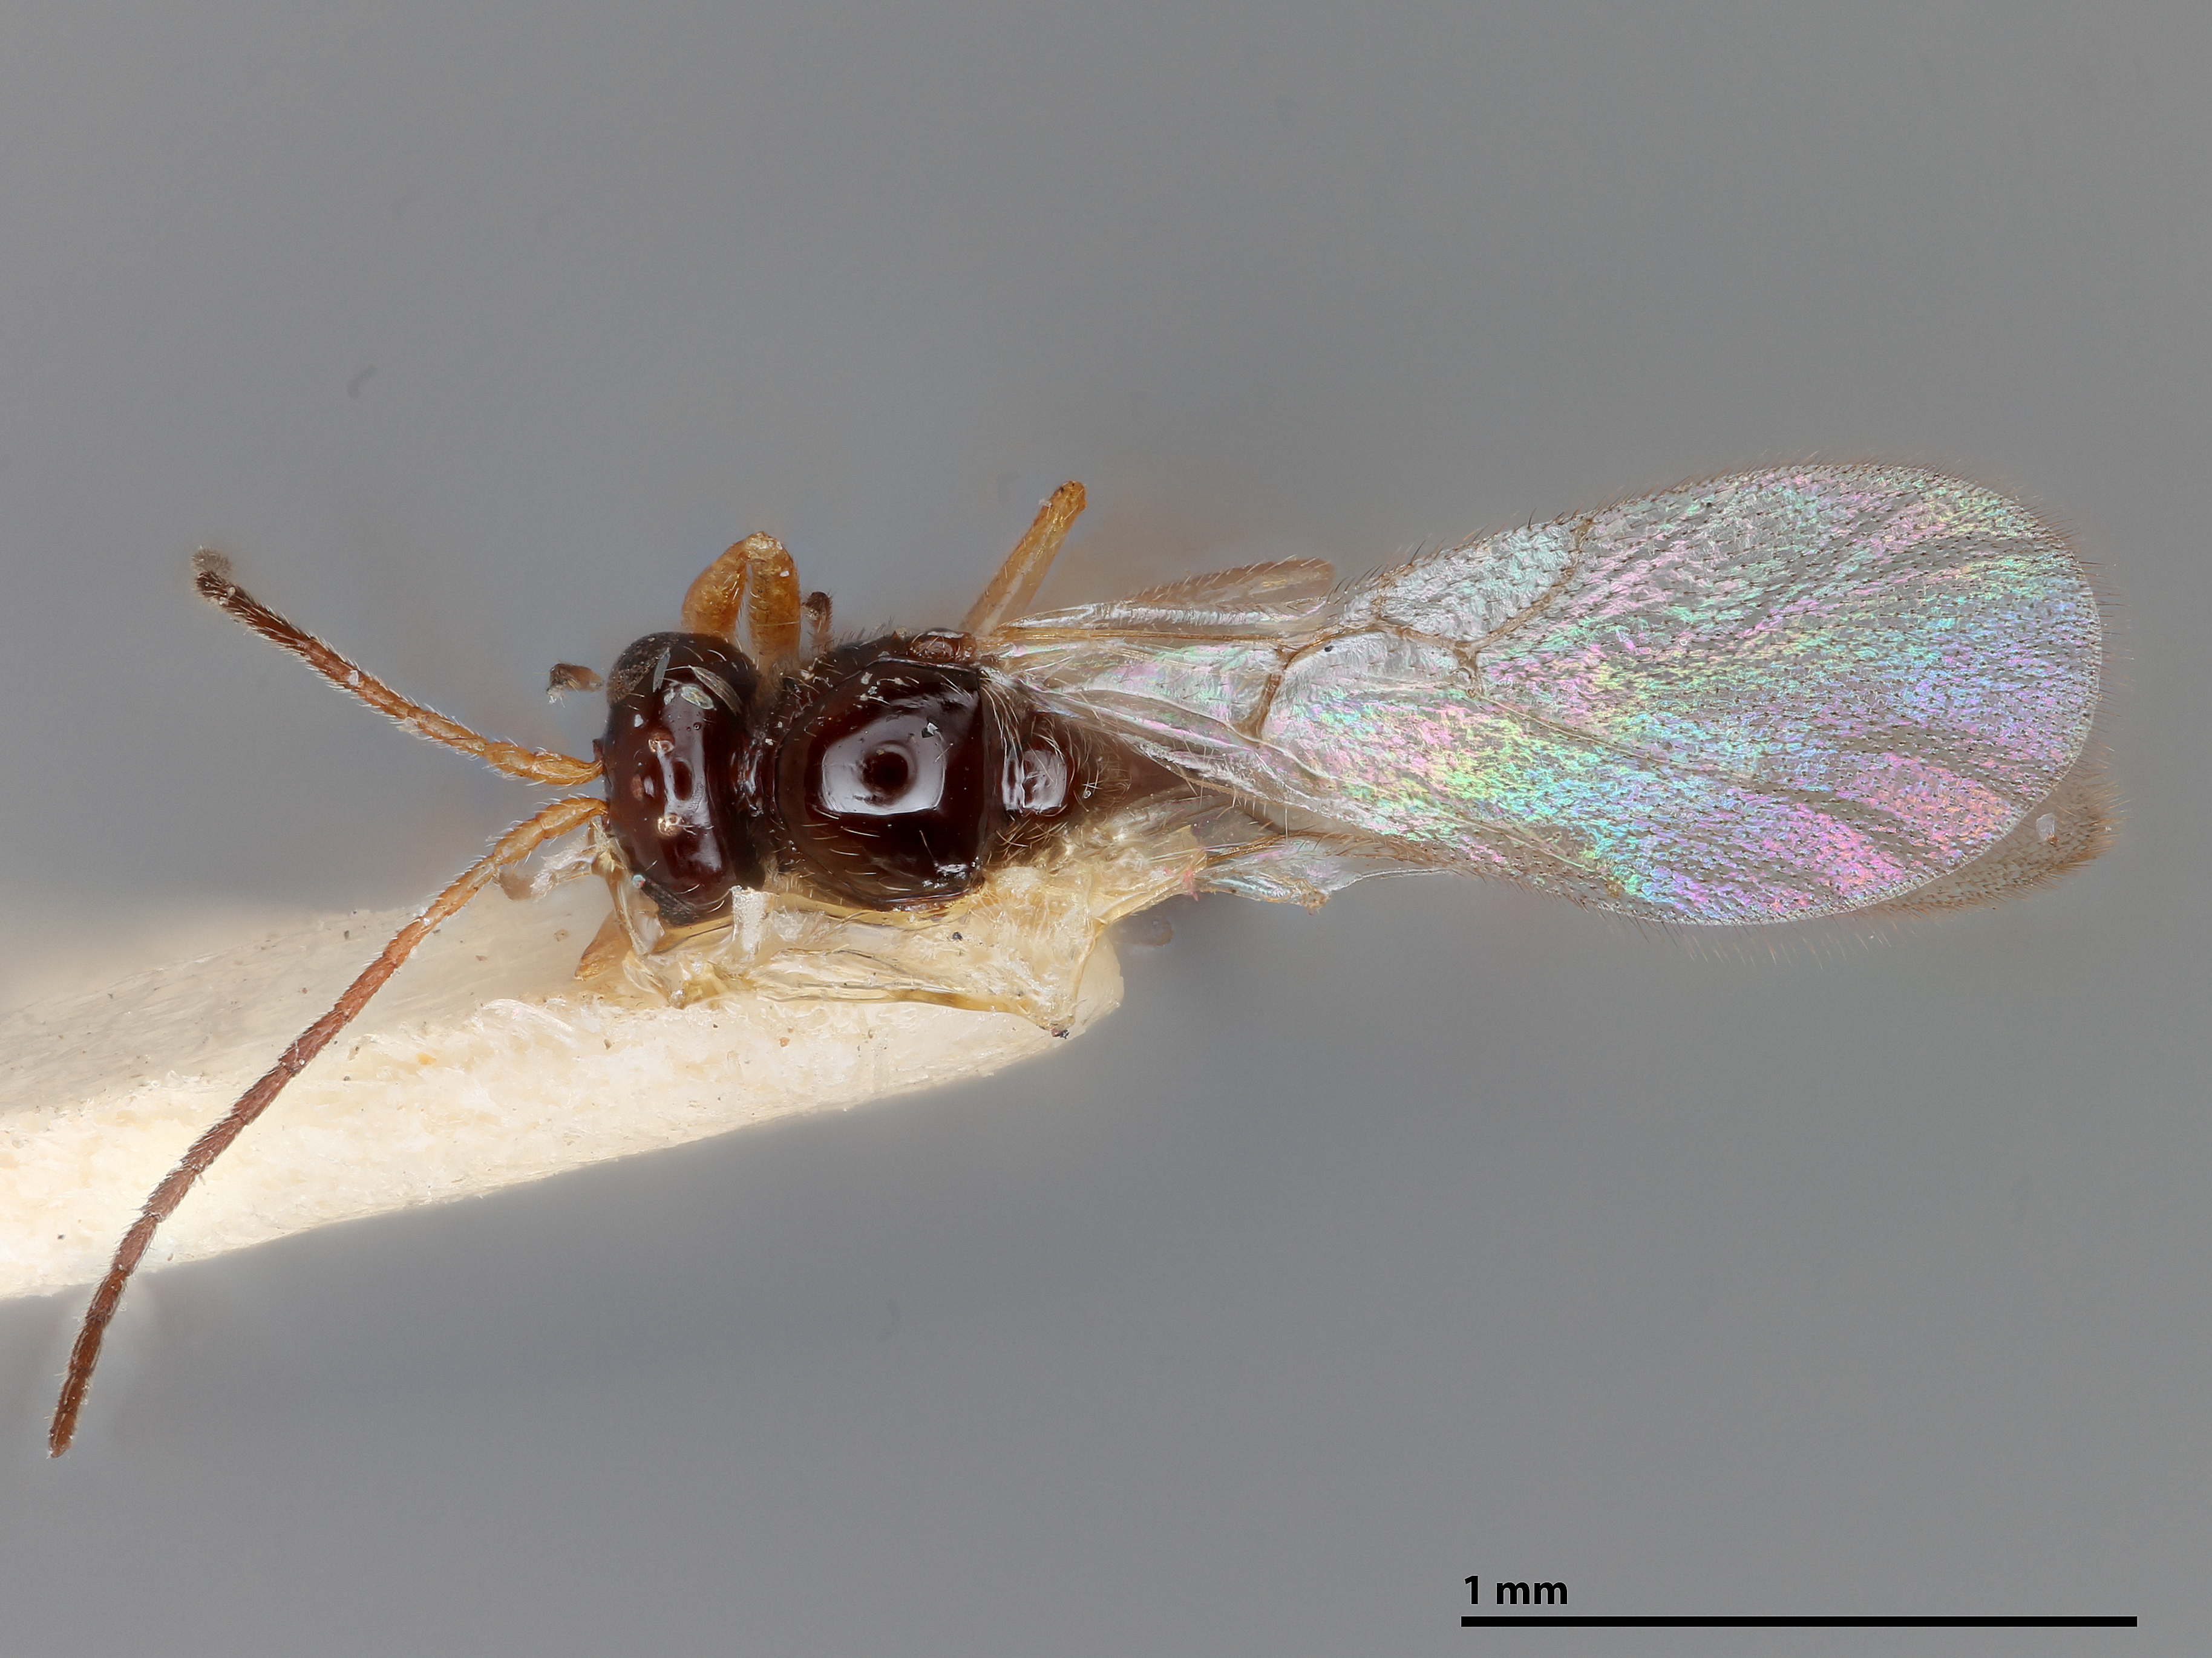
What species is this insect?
Alloxysta commensuratus
